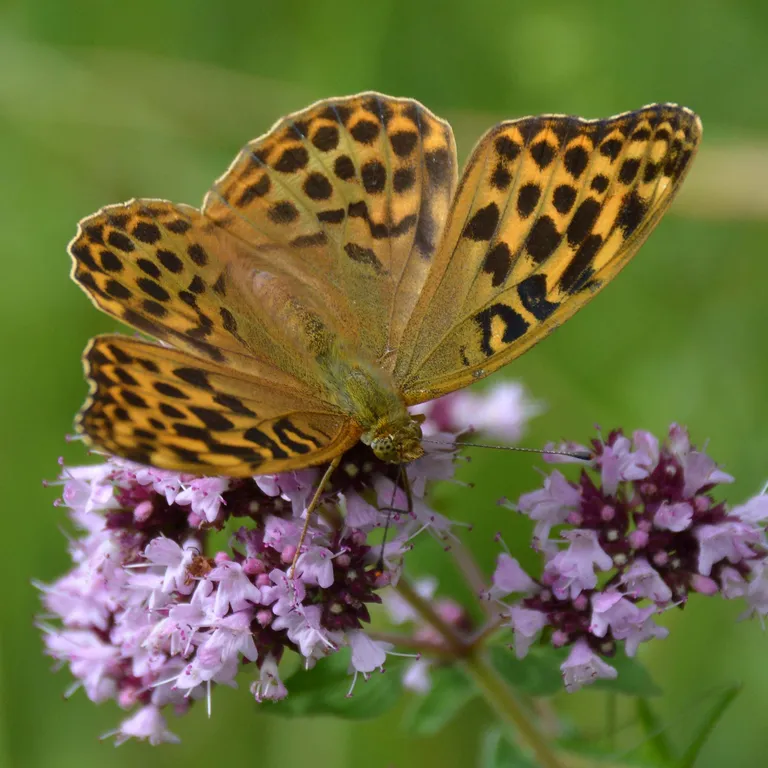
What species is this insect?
Argynnis paphia
